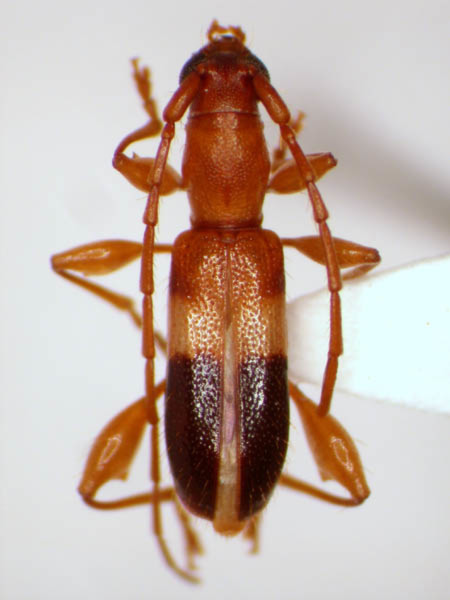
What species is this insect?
Plectromerus navassae
